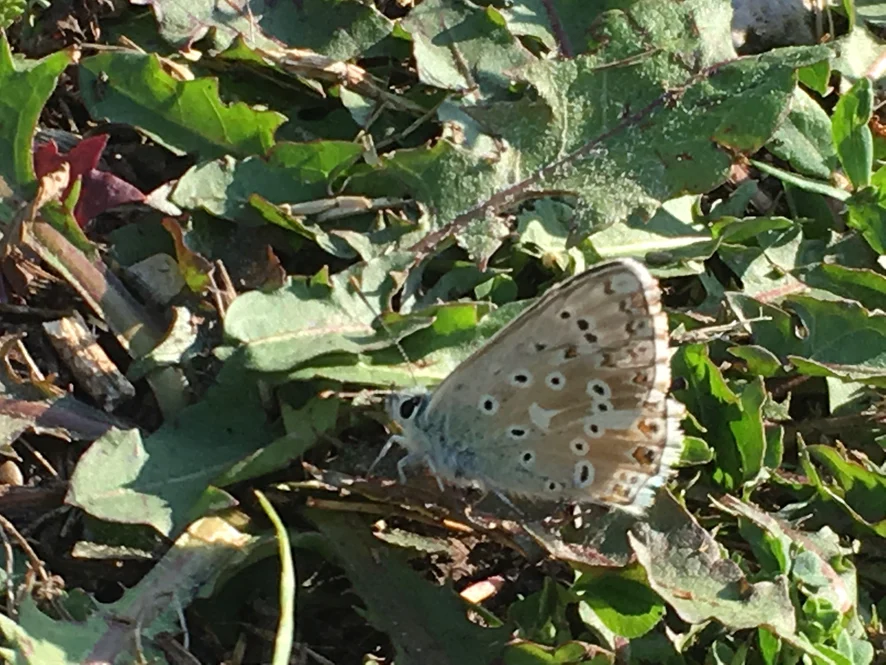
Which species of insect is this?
Lysandra coridon
